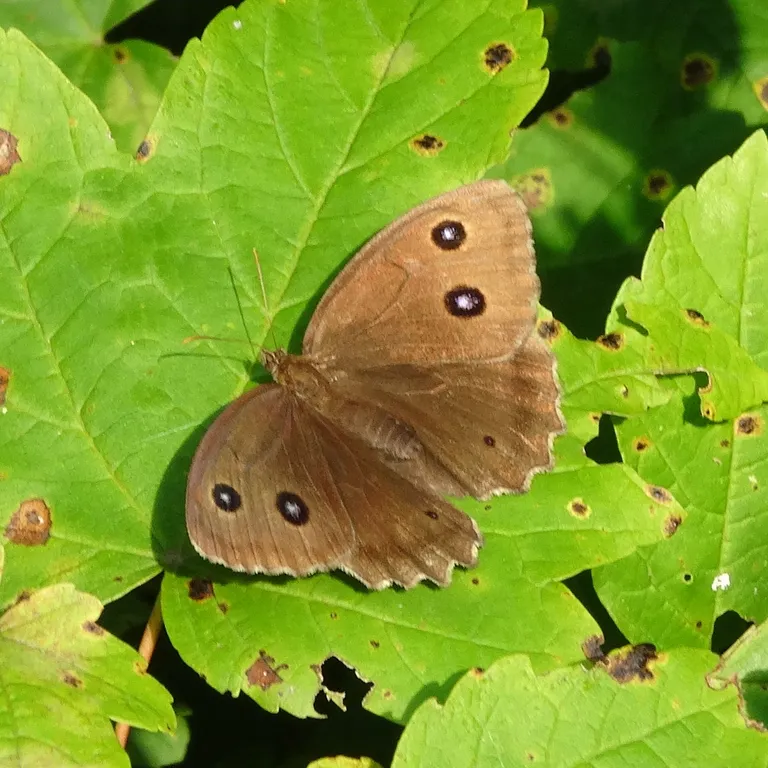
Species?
Minois dryas
